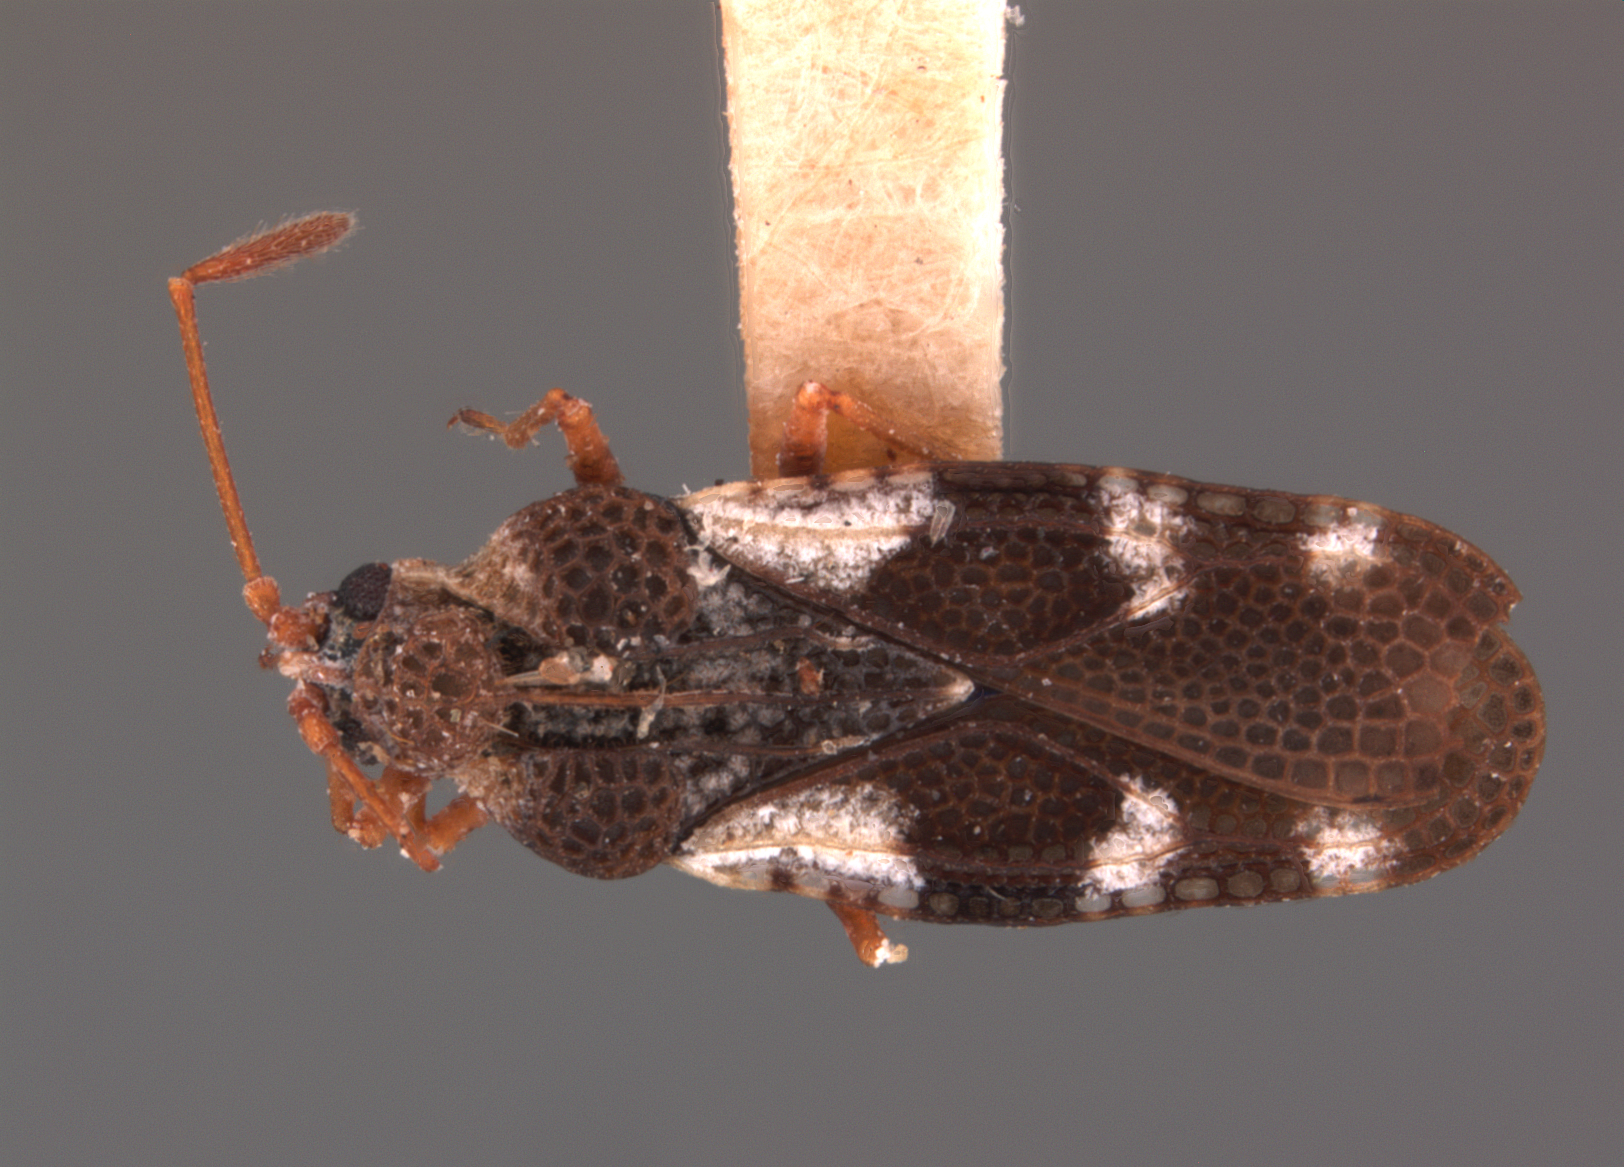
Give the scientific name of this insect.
Cysteochila bakeri
